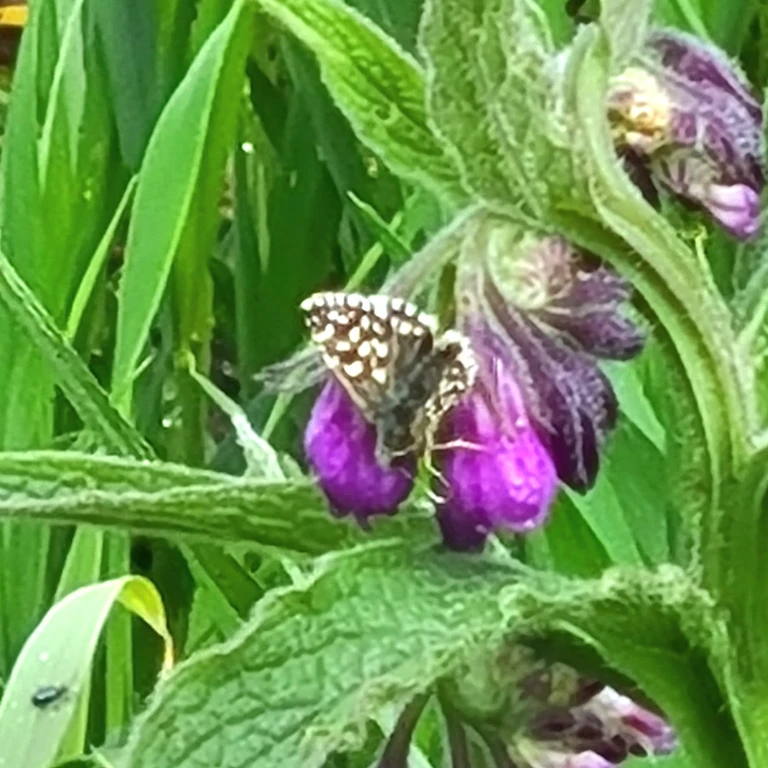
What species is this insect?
Pyrgus malvae
